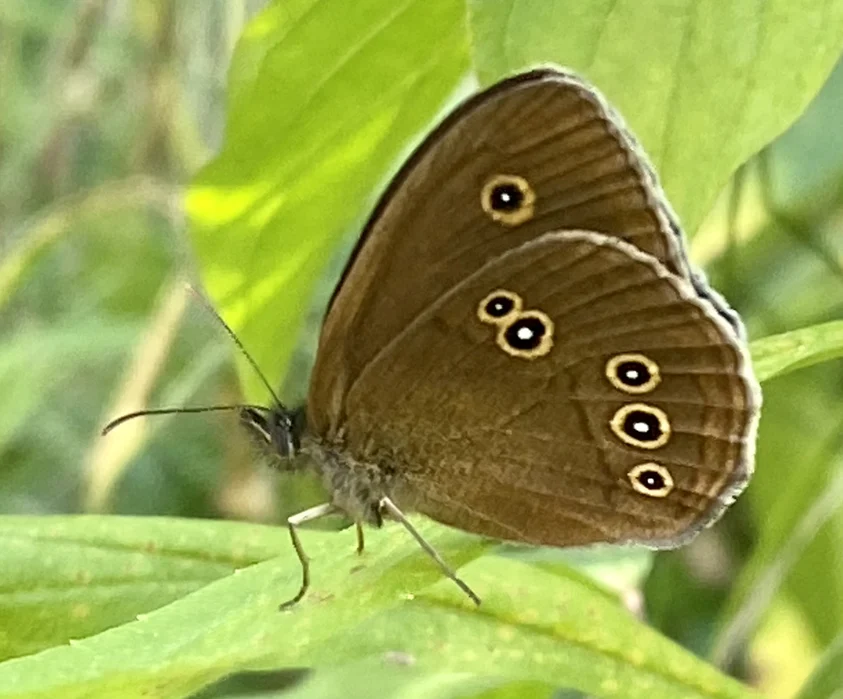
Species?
Aphantopus hyperantus
